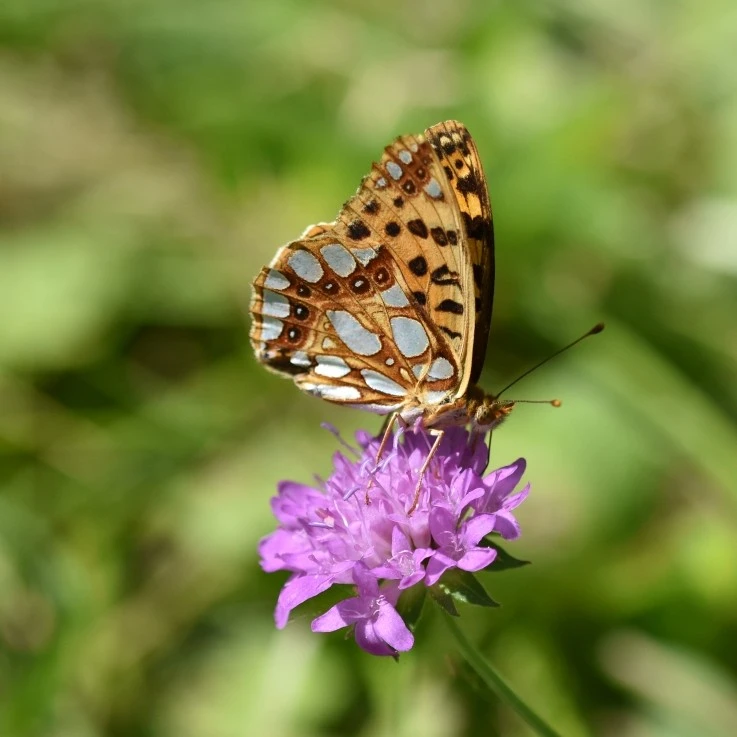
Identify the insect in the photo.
Issoria lathonia
